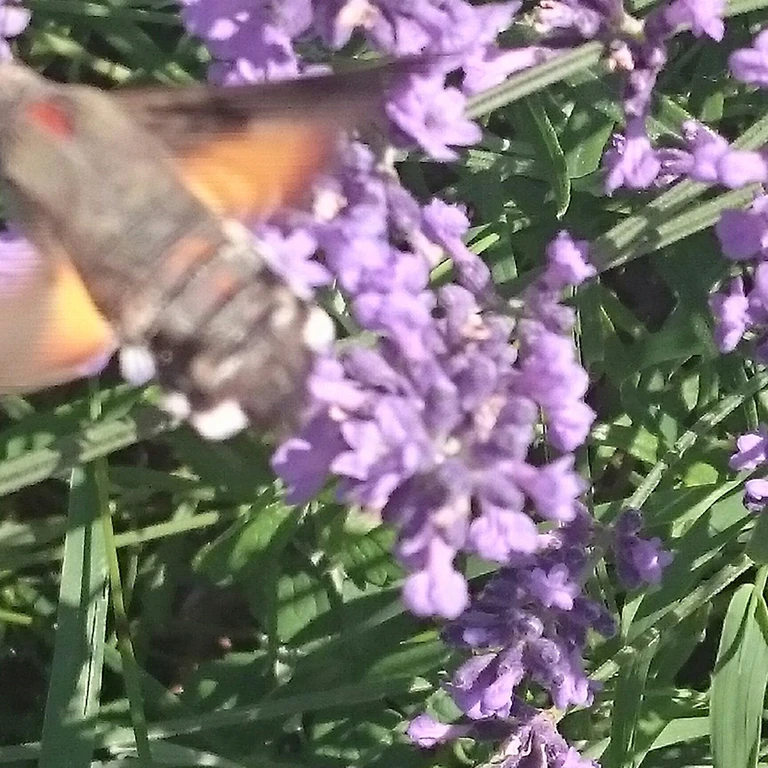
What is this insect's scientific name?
Macroglossum stellatarum
